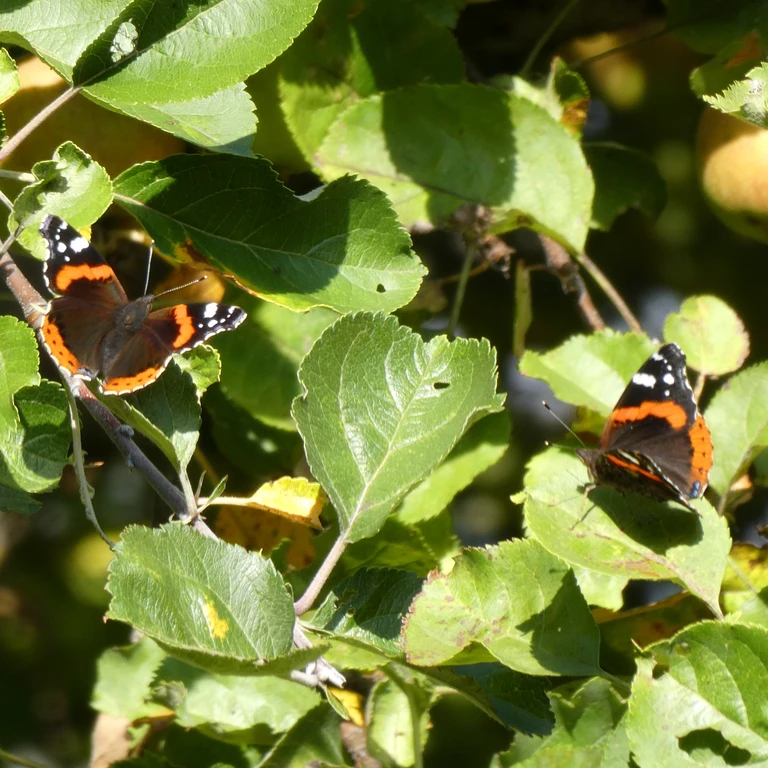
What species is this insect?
Vanessa atalanta
